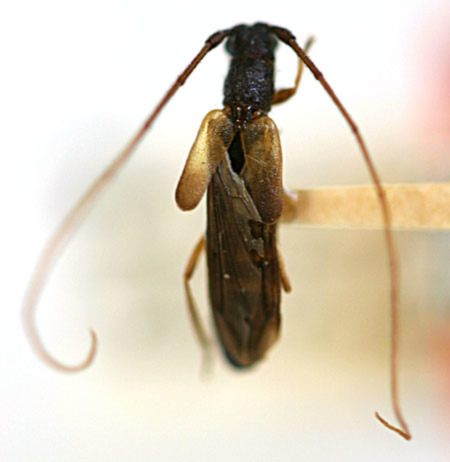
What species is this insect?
Tessaropa apicalis (also Tessaropa tenuipes)
